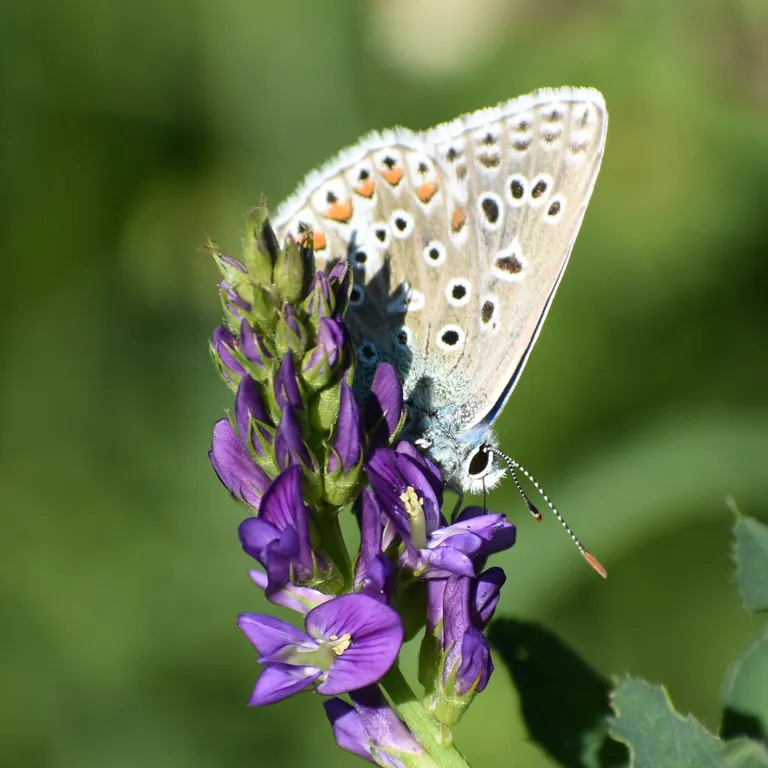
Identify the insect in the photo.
Lysandra bellargus
